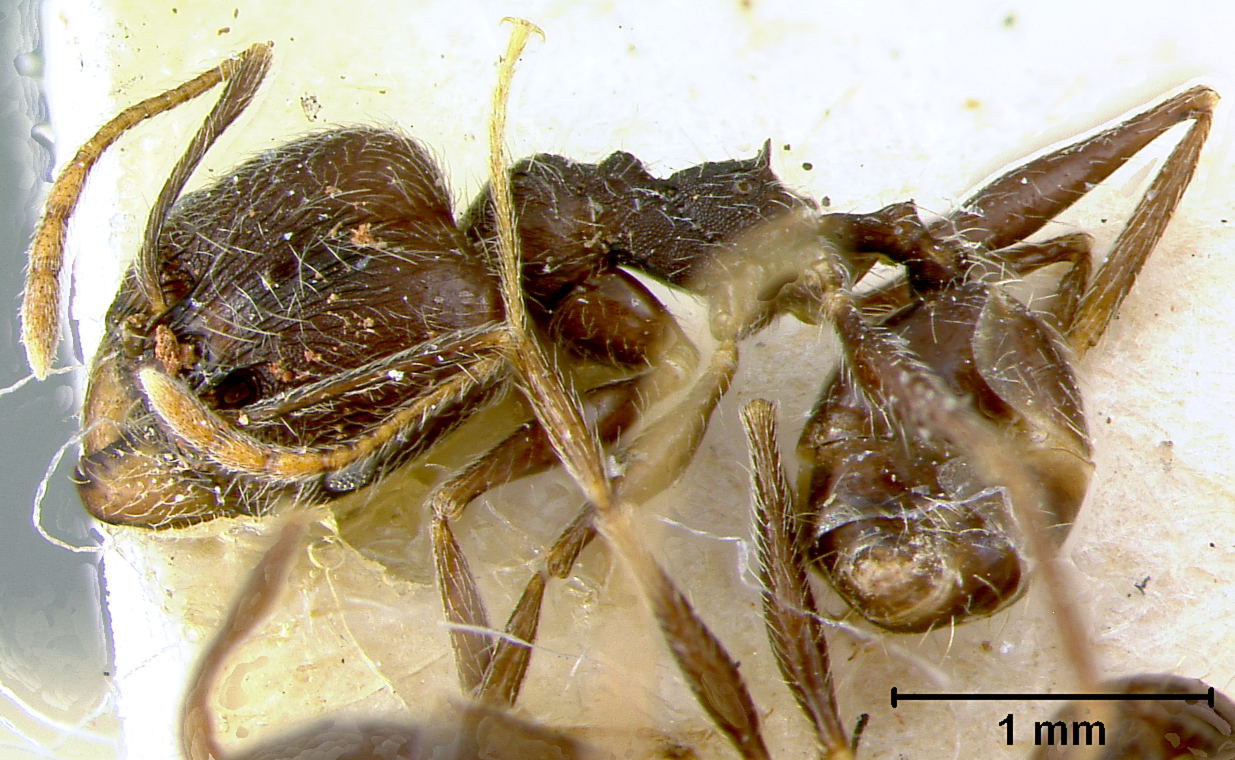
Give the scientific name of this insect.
Pheidole caribbaea
